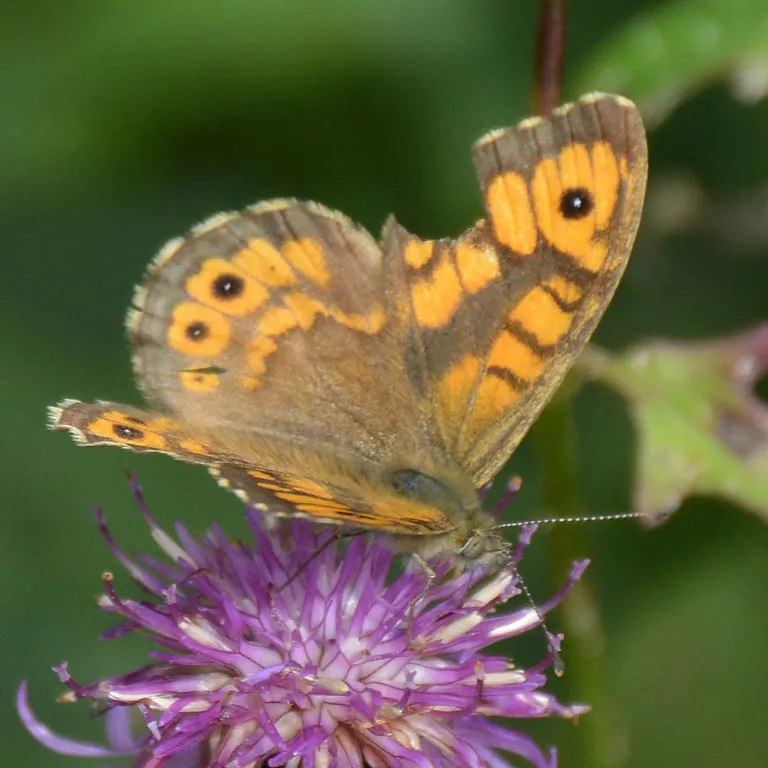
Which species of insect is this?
Lasiommata megera (also Pararge megera)
